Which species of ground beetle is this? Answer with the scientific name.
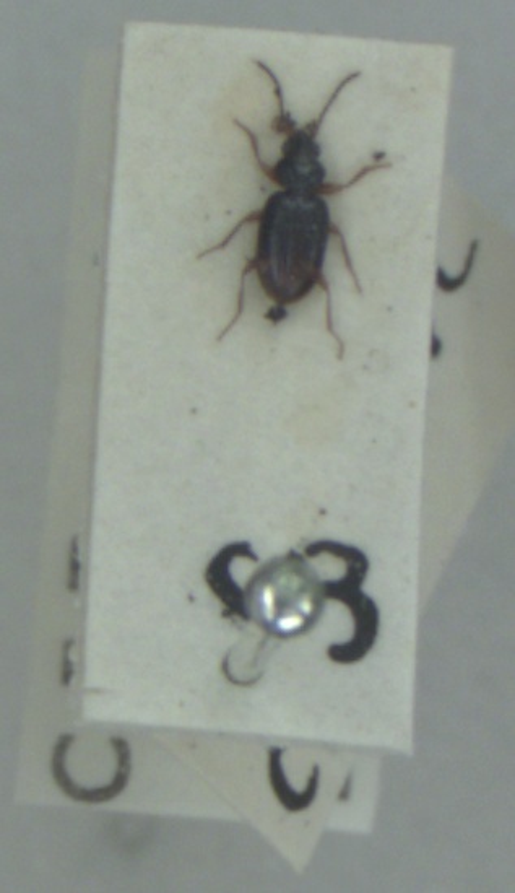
Bembidion assimile
